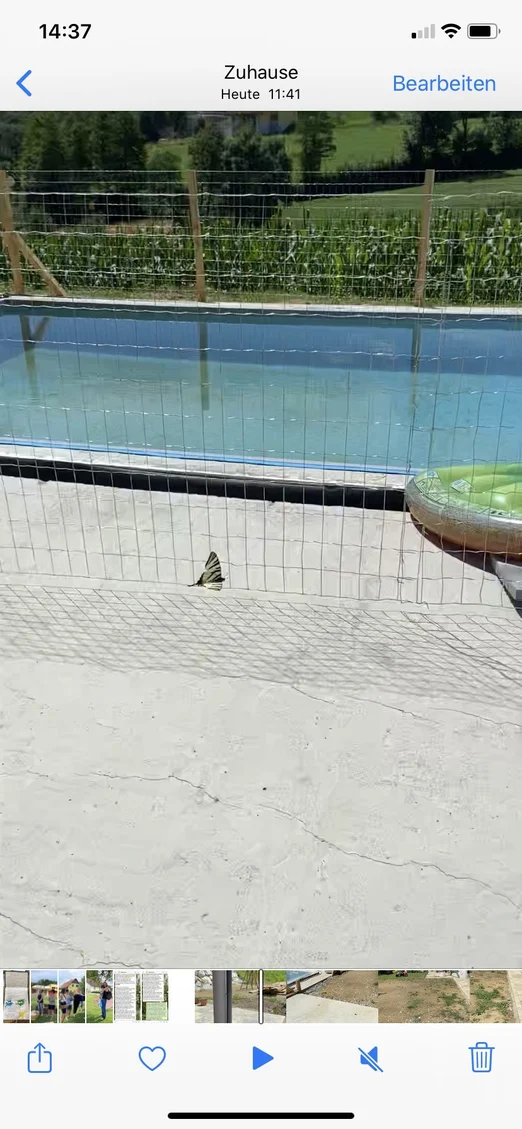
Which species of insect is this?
Iphiclides podalirius
